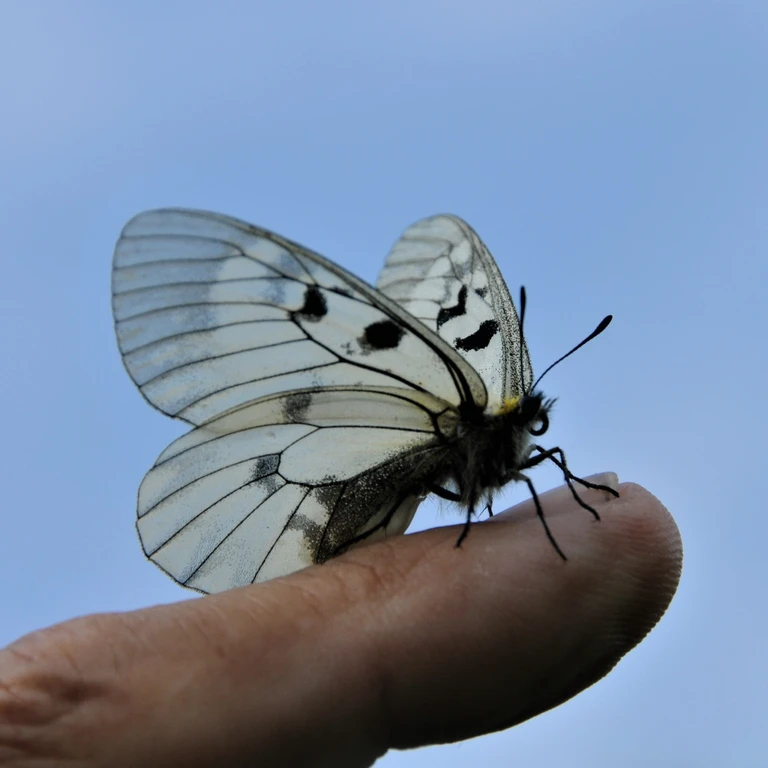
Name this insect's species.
Parnassius mnemosyne
